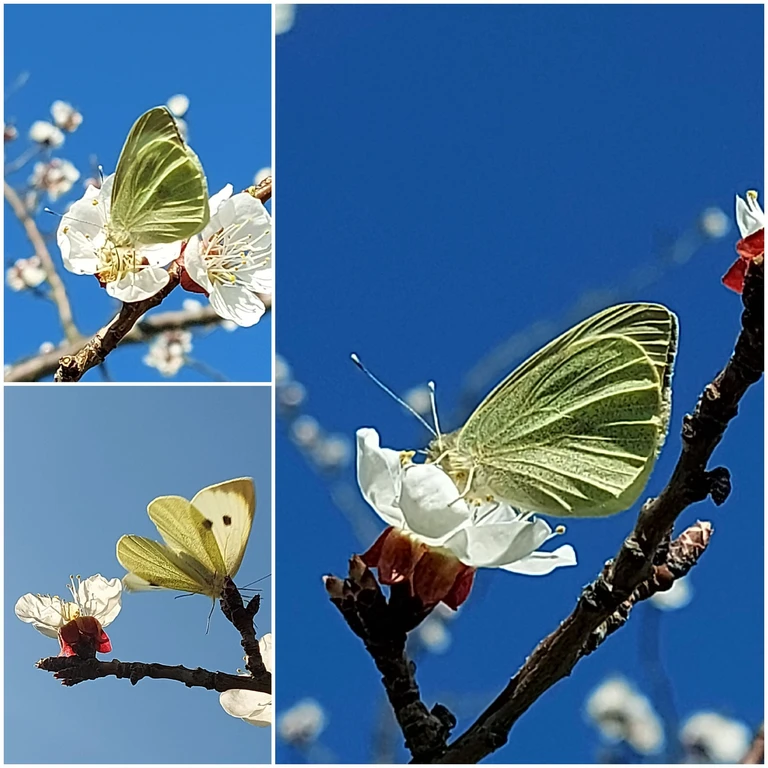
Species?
Pieris brassicae
